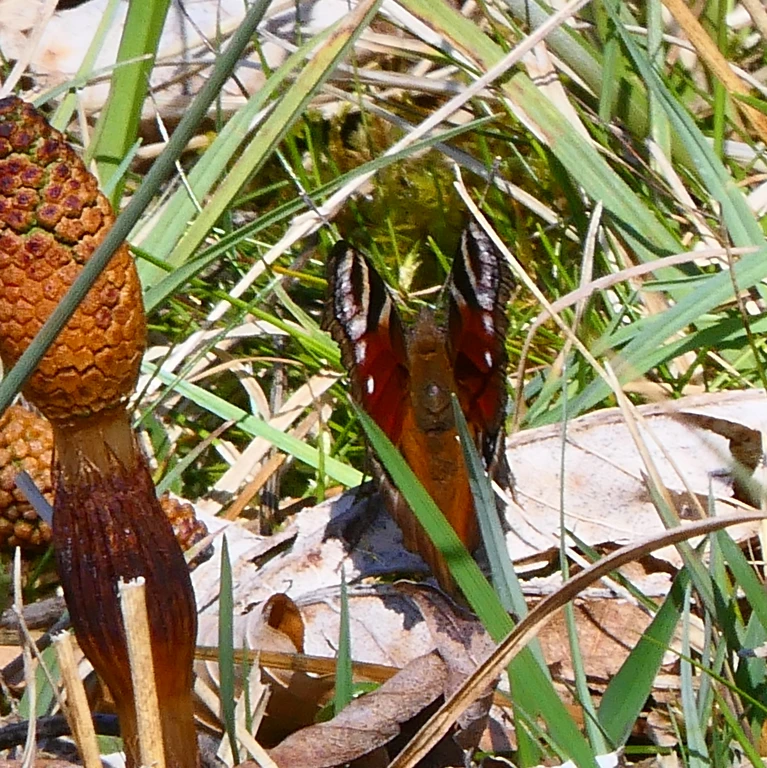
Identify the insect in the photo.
Aglais io
